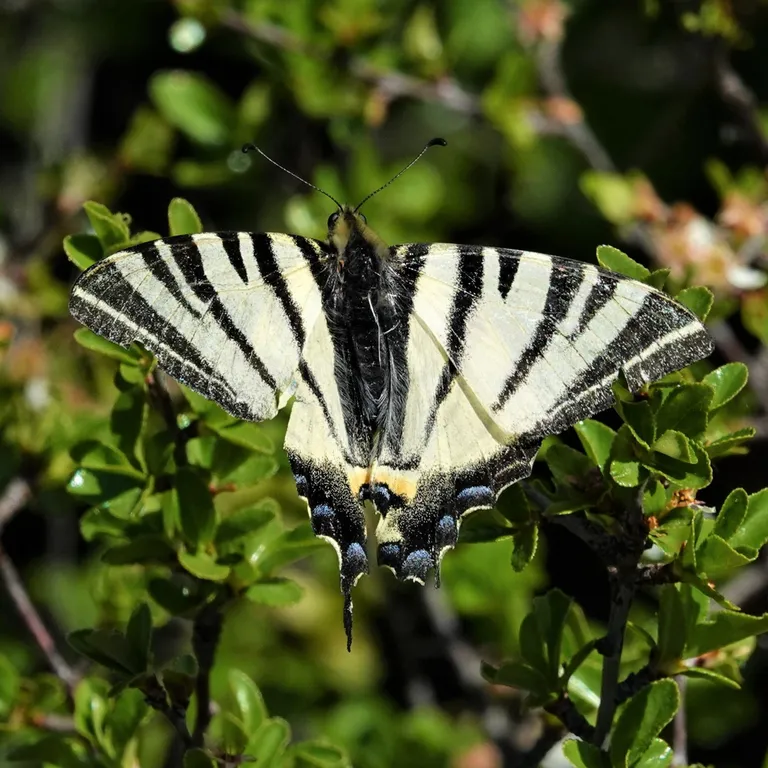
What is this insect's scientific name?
Iphiclides podalirius
